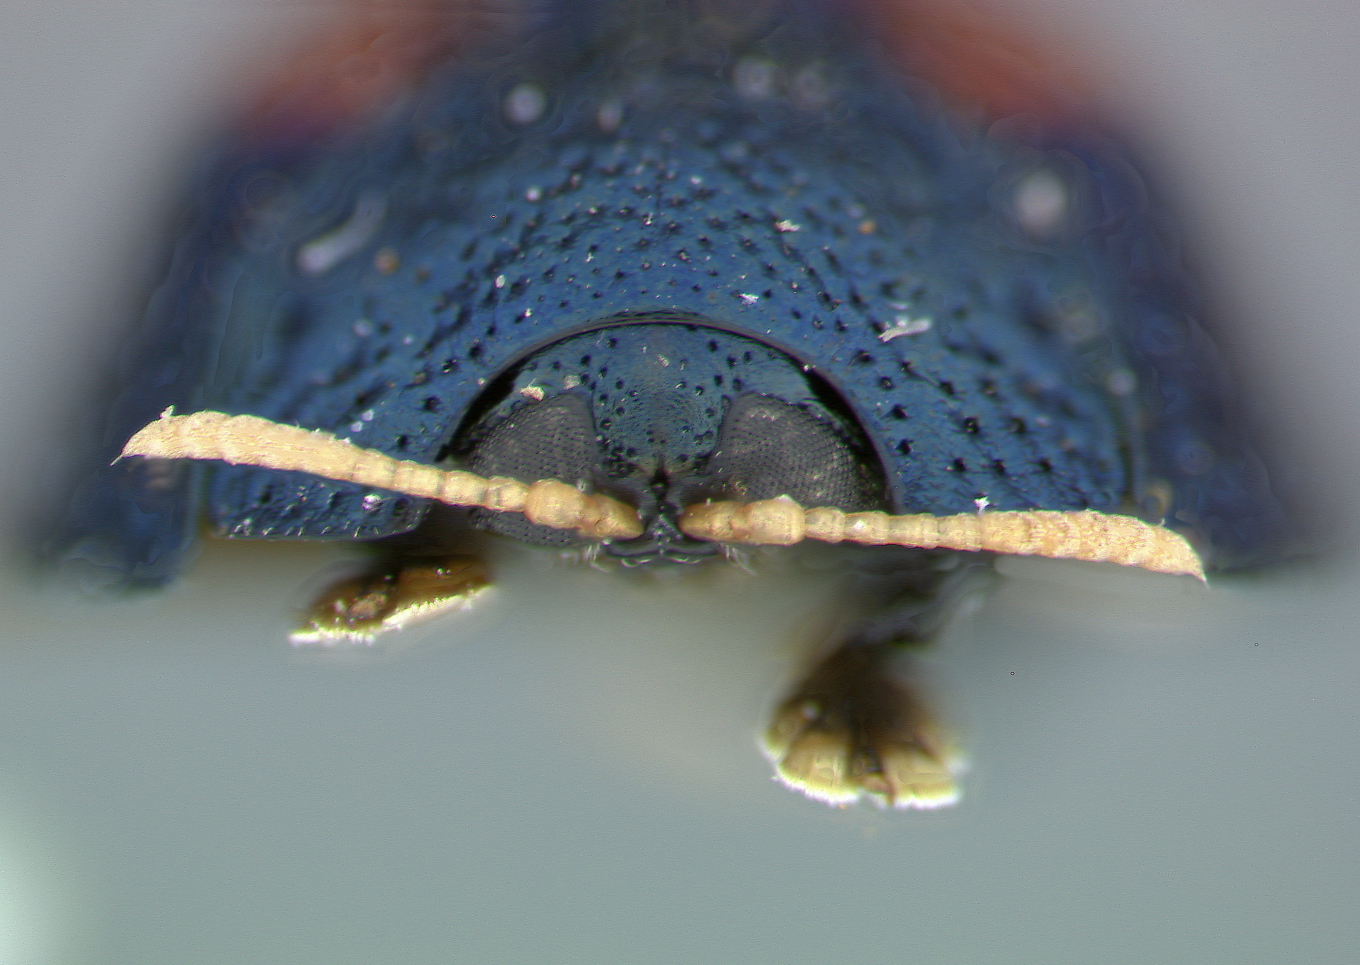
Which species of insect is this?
Hemisphaerota bimaculata
